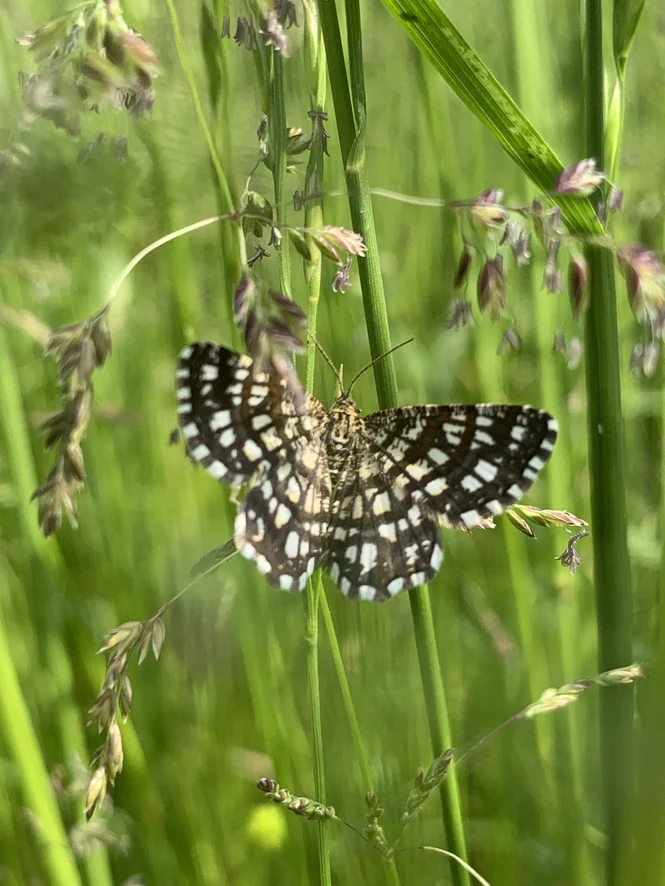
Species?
Chiasmia clathrata
